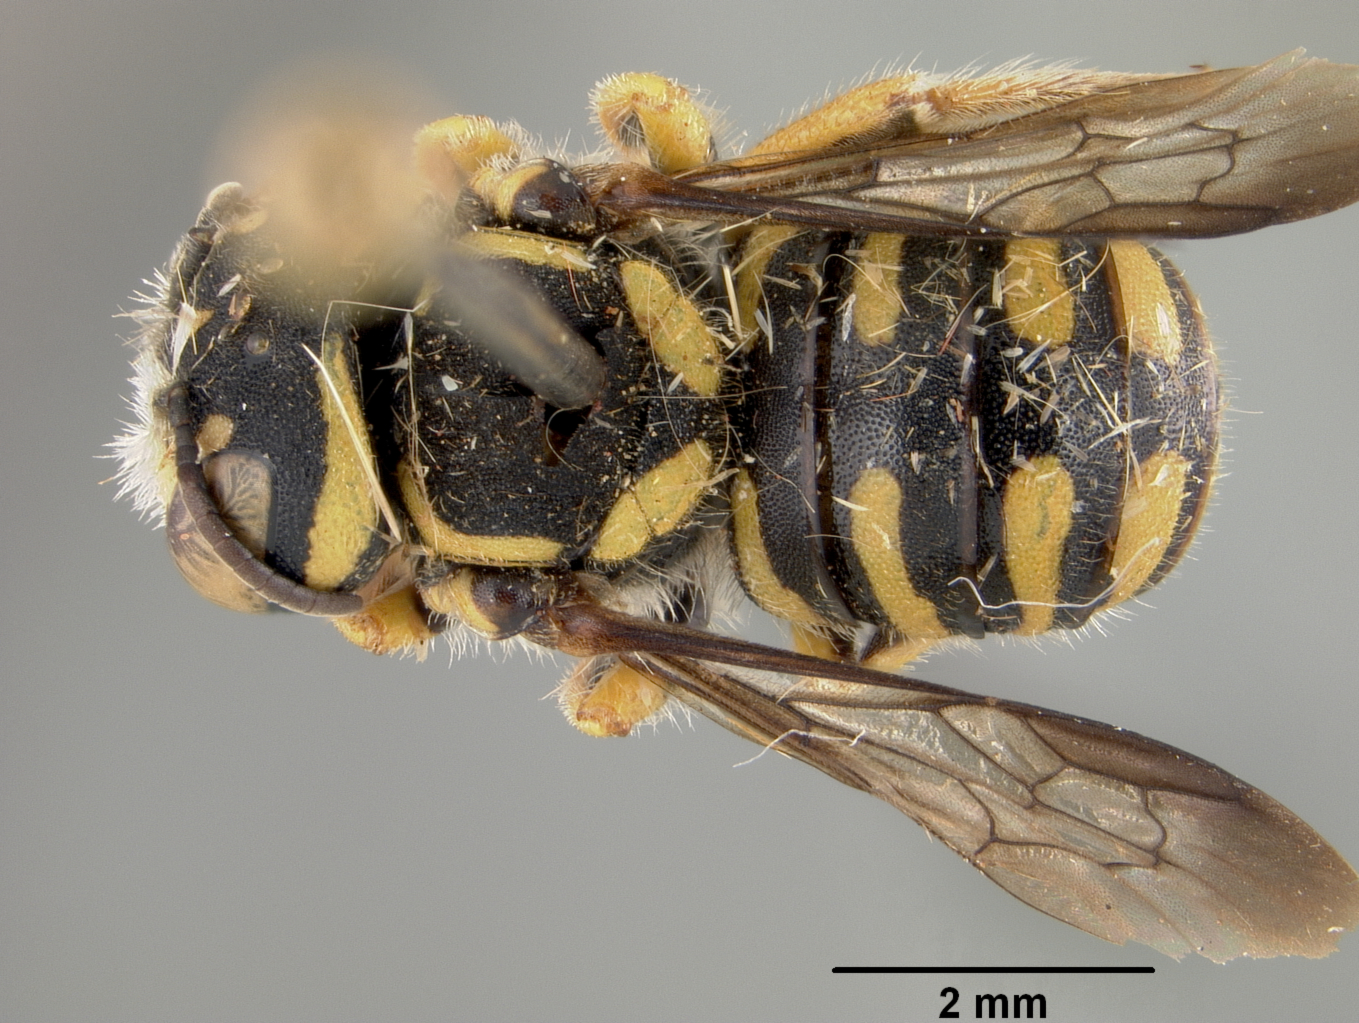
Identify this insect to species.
Exanthidium rotundiventre
